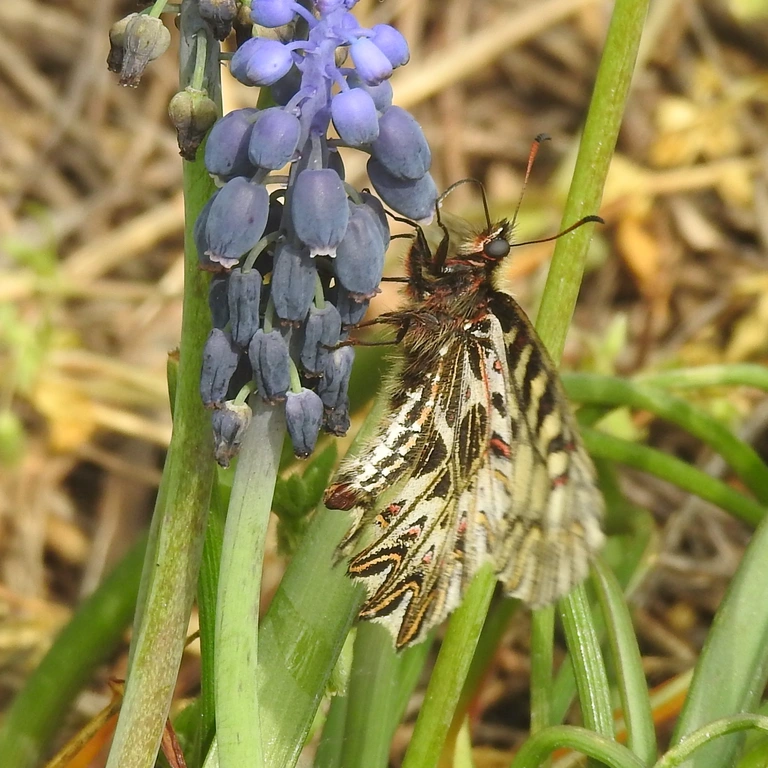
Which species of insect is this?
Zerynthia polyxena
